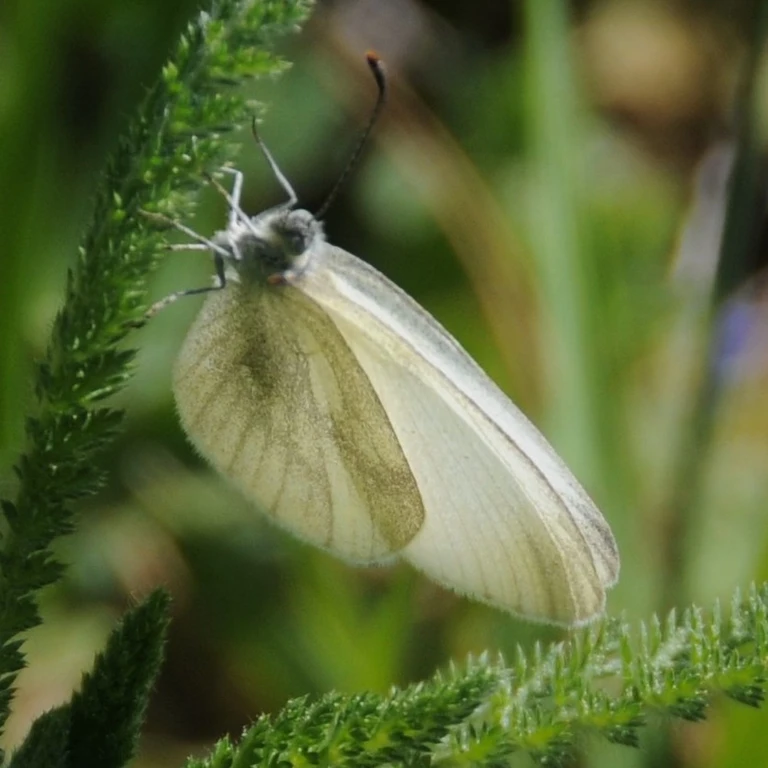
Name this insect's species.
Leptidea sinapis/juvernica
